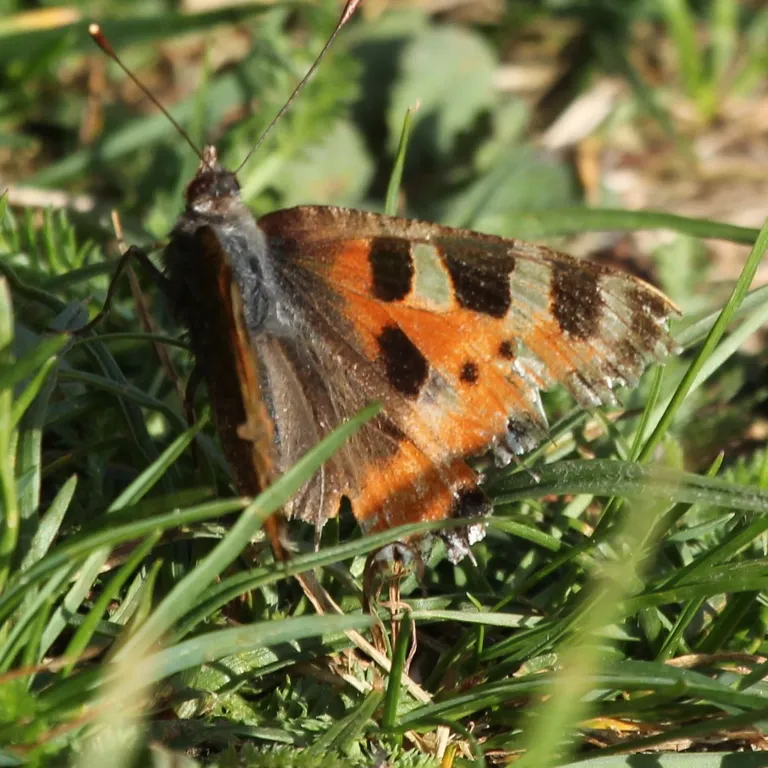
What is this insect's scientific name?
Aglais urticae
